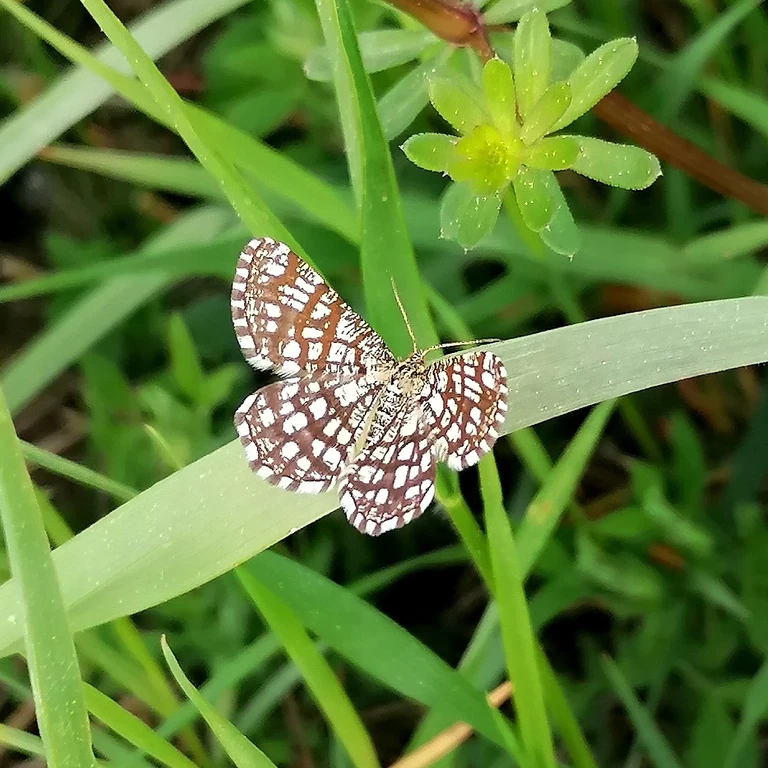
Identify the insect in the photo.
Chiasmia clathrata
